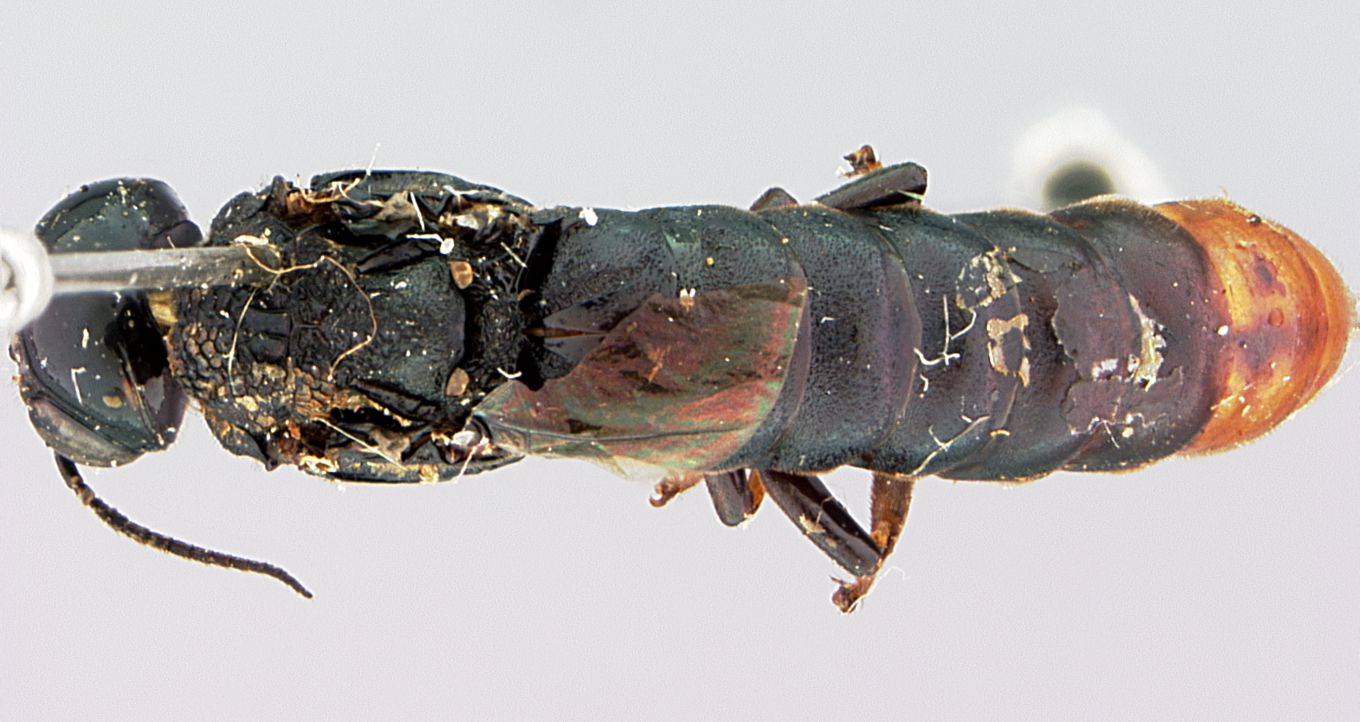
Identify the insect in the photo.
Xiphydria pyrura
